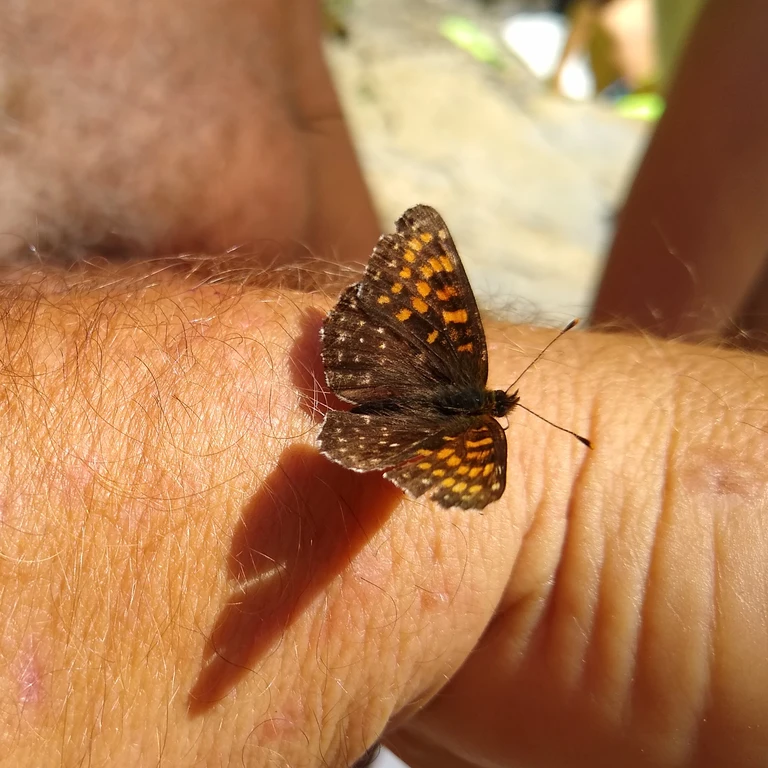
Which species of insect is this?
Melitaea diamina
